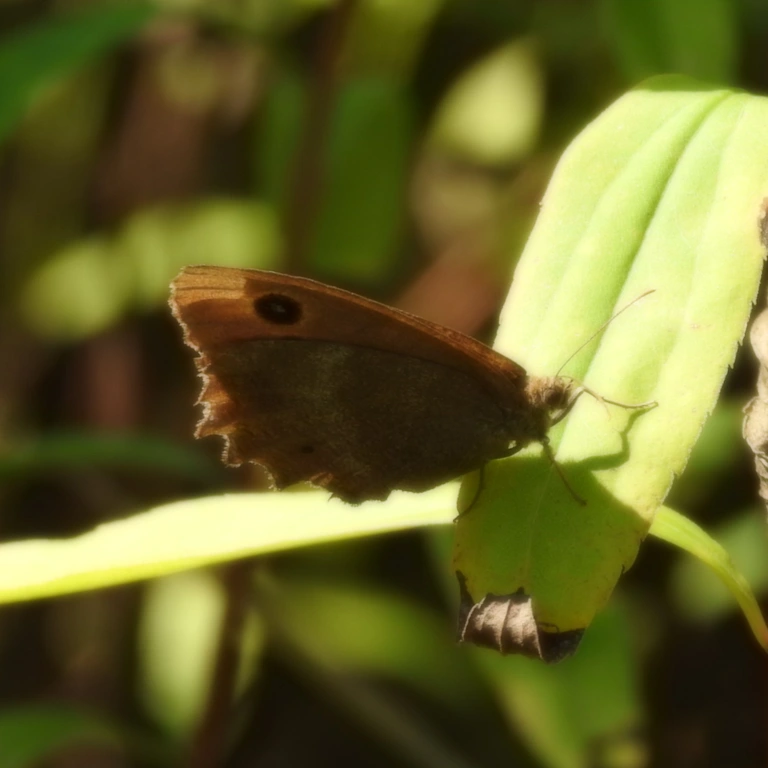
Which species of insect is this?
Minois dryas
